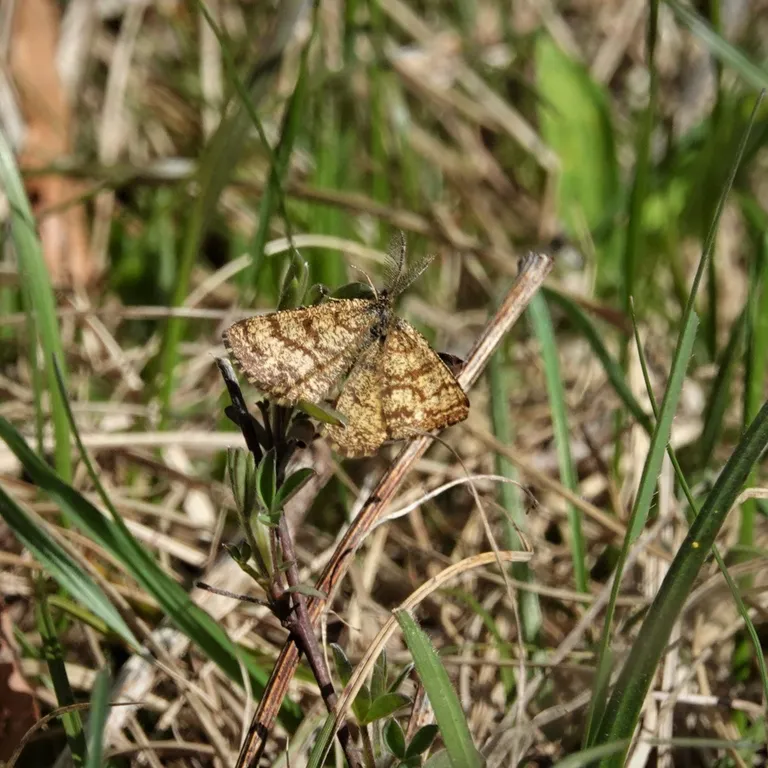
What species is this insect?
Ematurga atomaria
